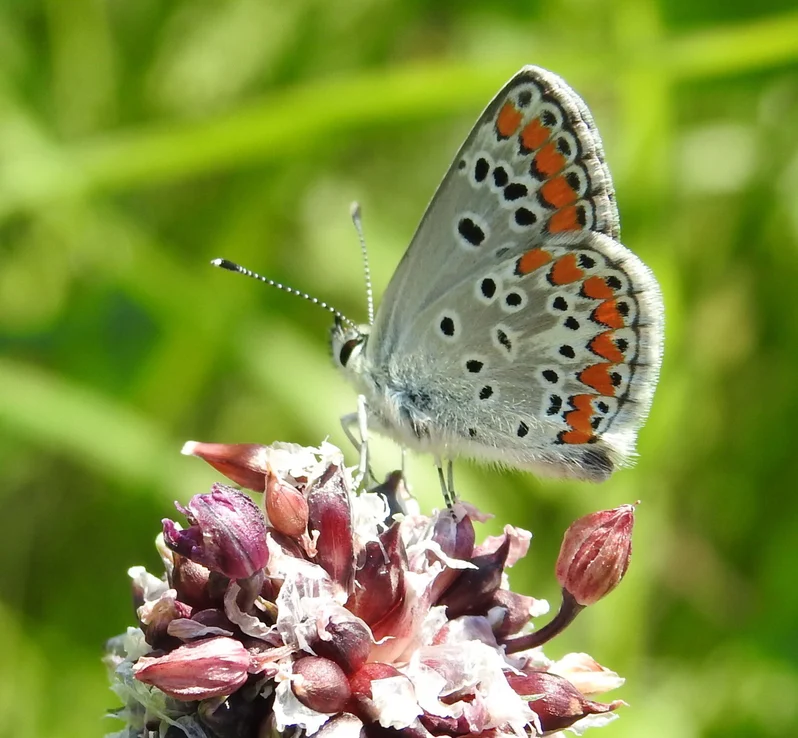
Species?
Aricia agestis/artaxerxes
